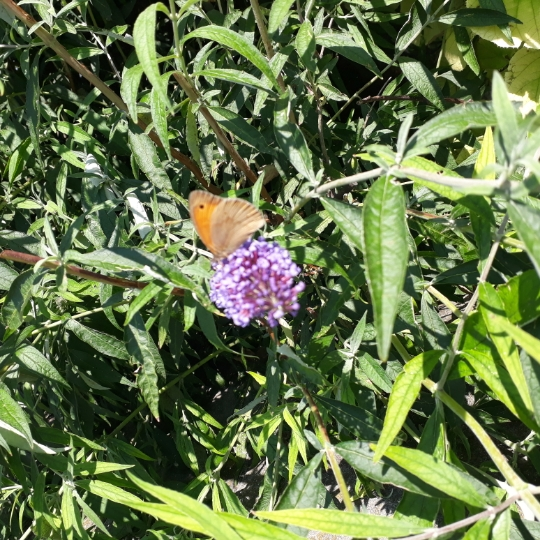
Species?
Maniola jurtina
